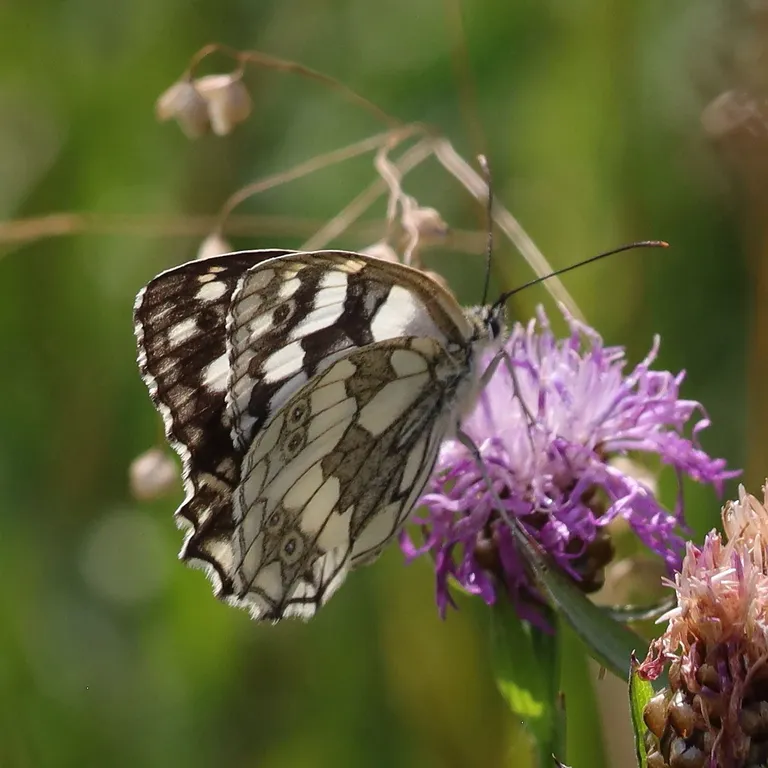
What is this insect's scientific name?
Melanargia galathea
